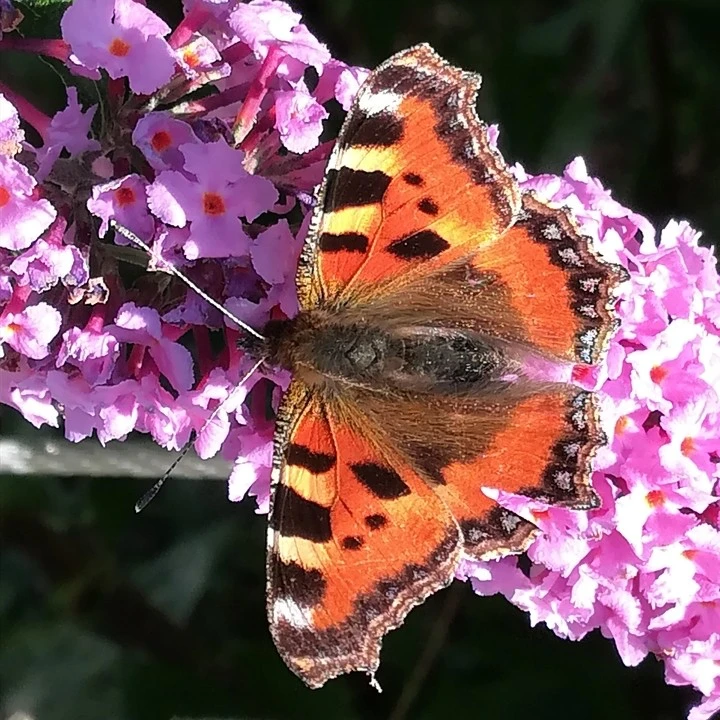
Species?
Aglais urticae
